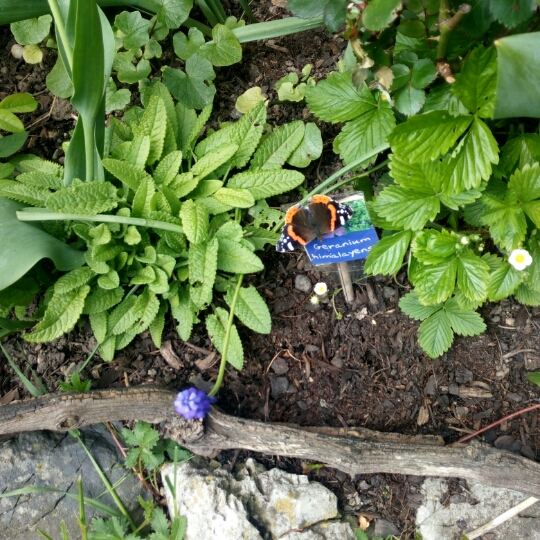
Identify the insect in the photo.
Vanessa atalanta
